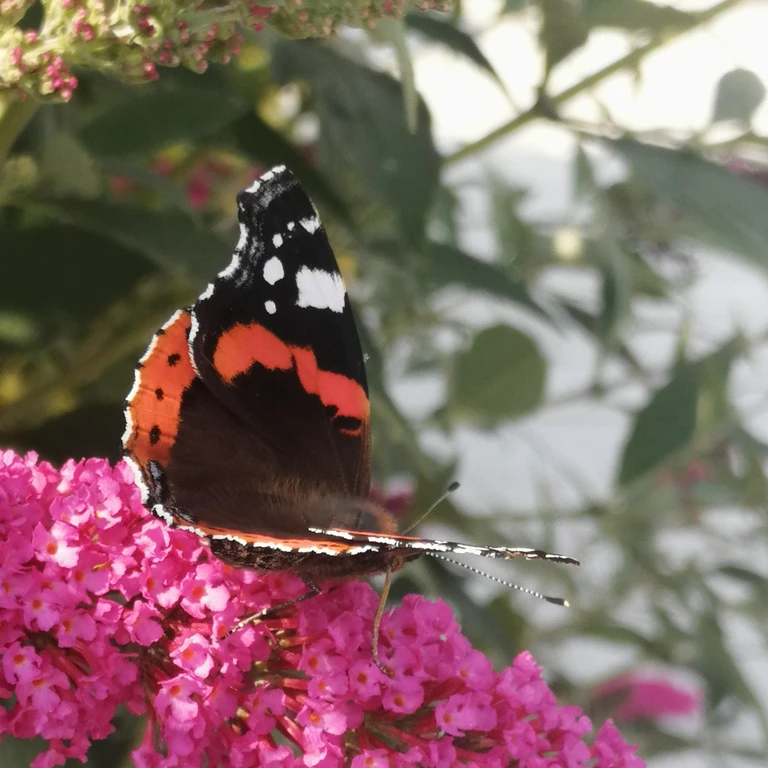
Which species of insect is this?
Vanessa atalanta
